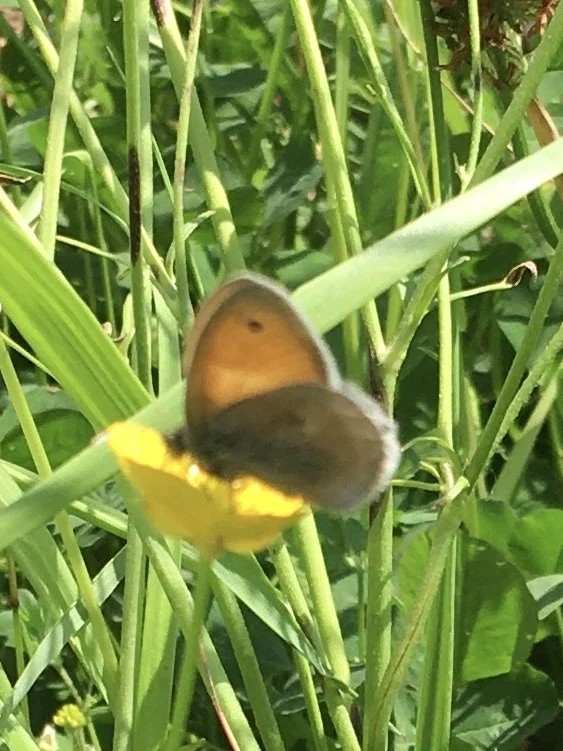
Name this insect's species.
Coenonympha pamphilus
